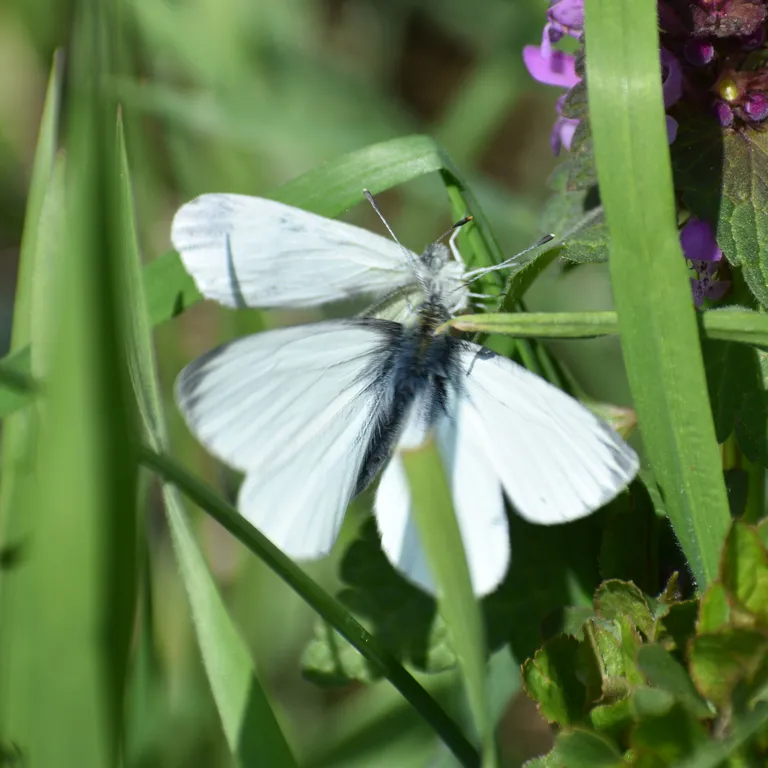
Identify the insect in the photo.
Pieris napi
